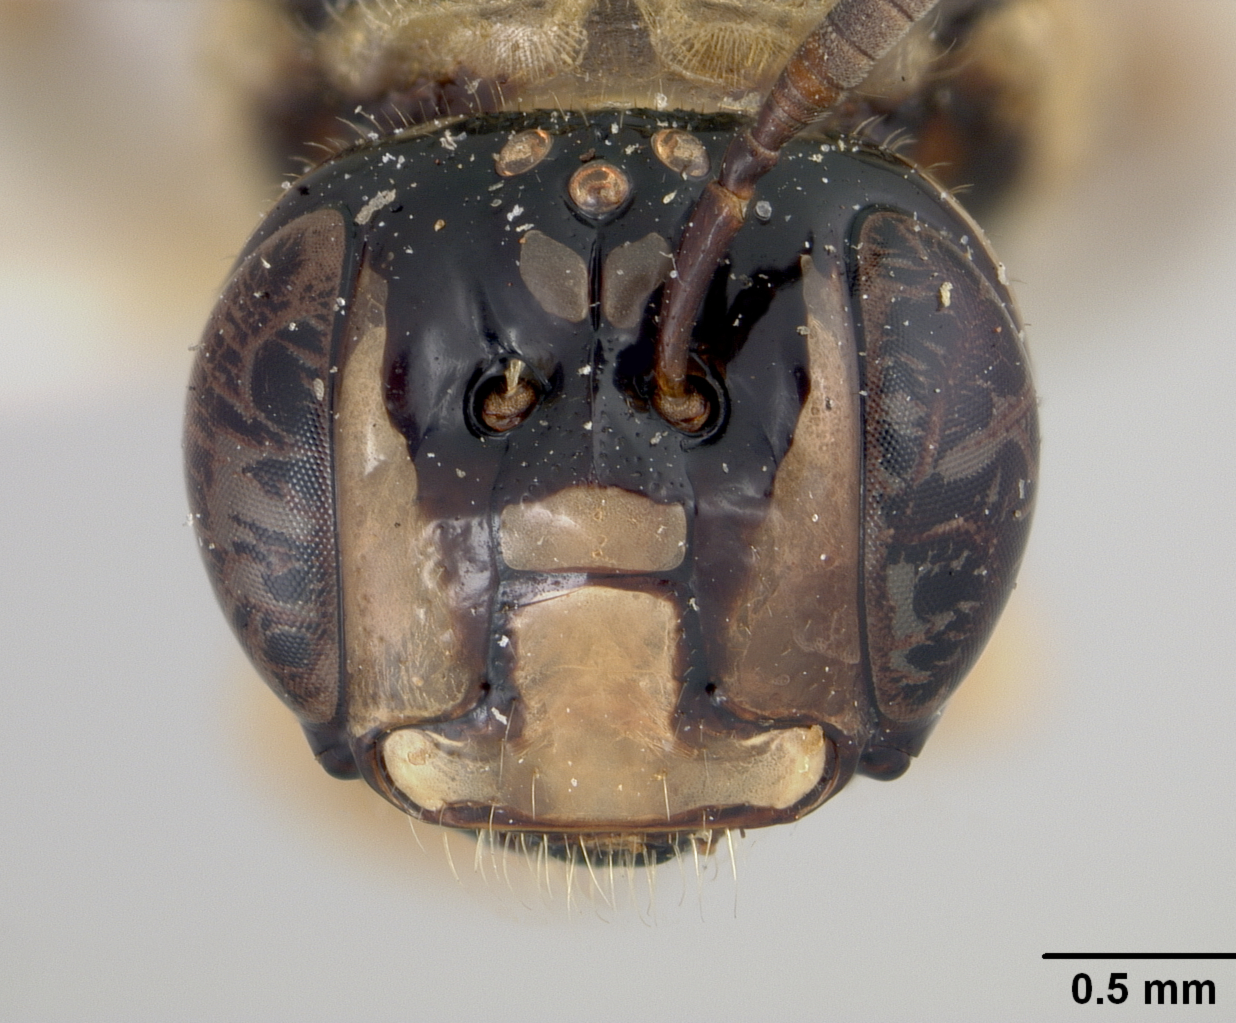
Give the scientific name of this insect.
Ceratina cladura
